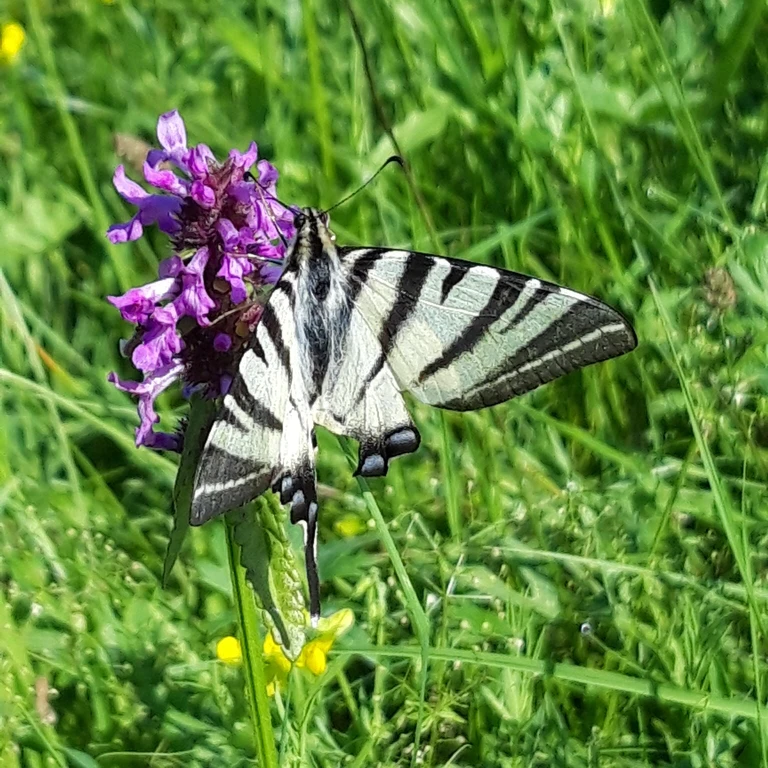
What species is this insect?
Iphiclides podalirius
